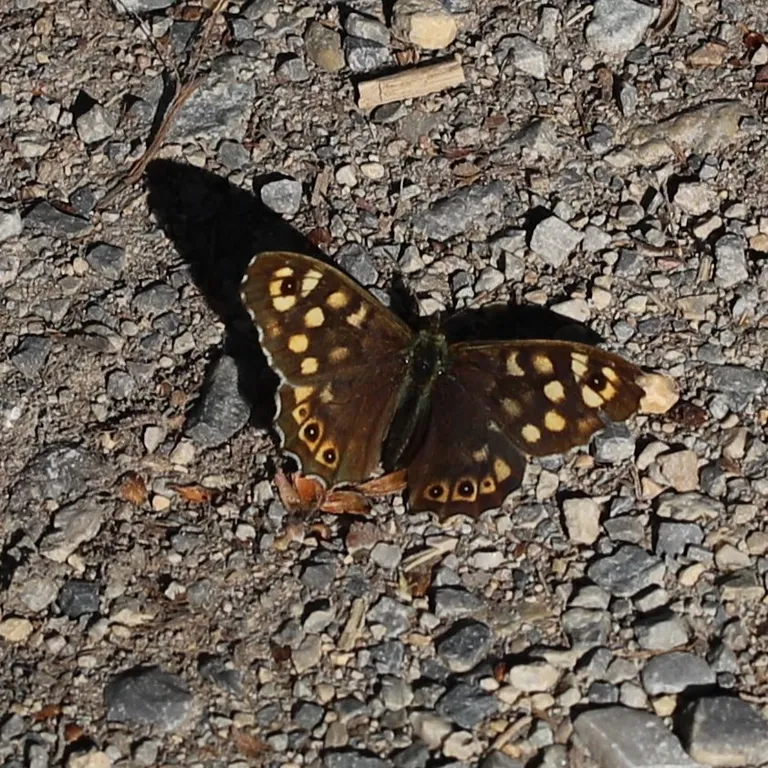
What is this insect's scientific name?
Pararge aegeria
